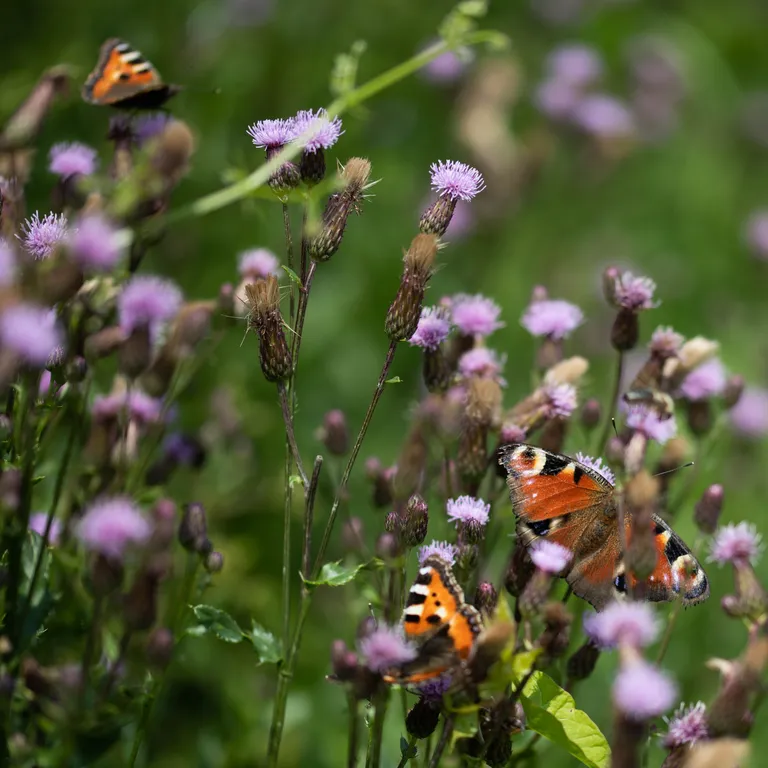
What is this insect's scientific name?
Aglais io
